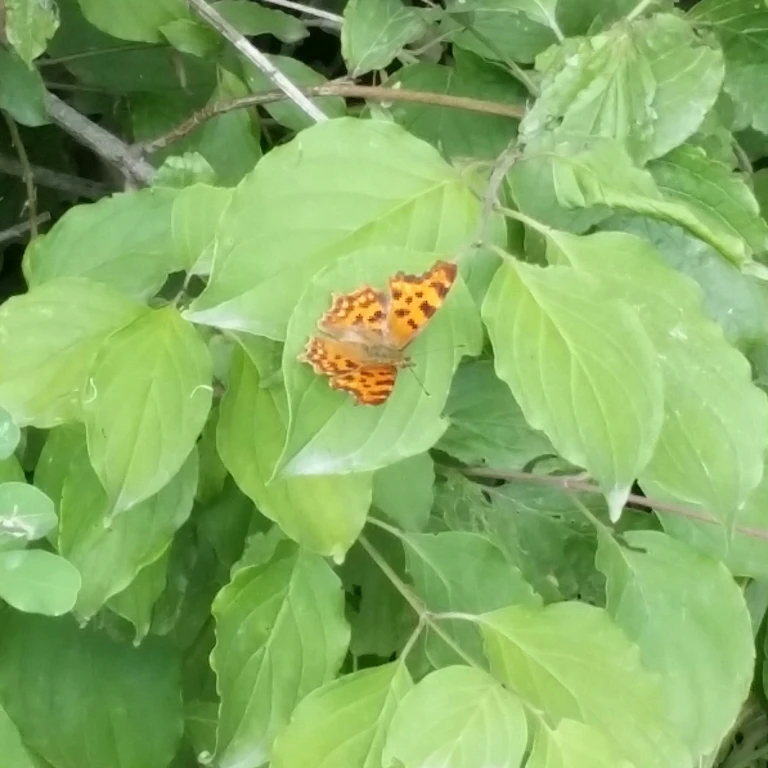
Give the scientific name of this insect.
Polygonia c-album
